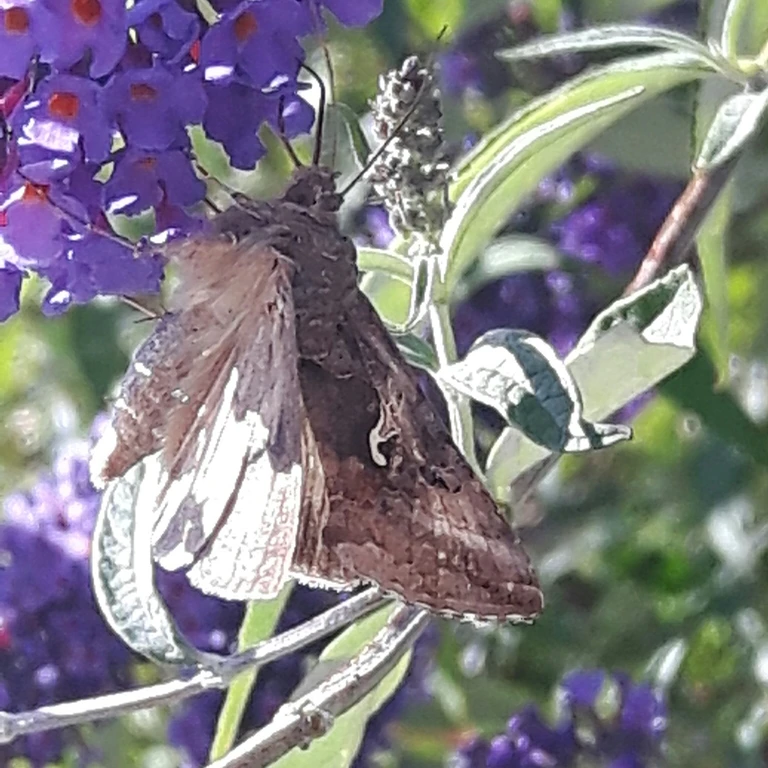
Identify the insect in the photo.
Autographa gamma
